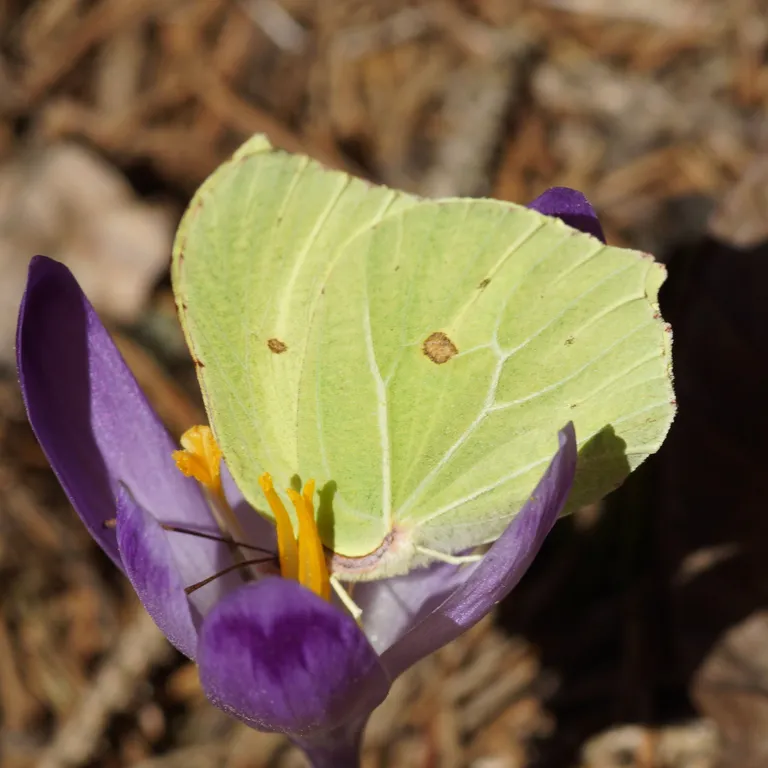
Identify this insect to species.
Gonepteryx rhamni
